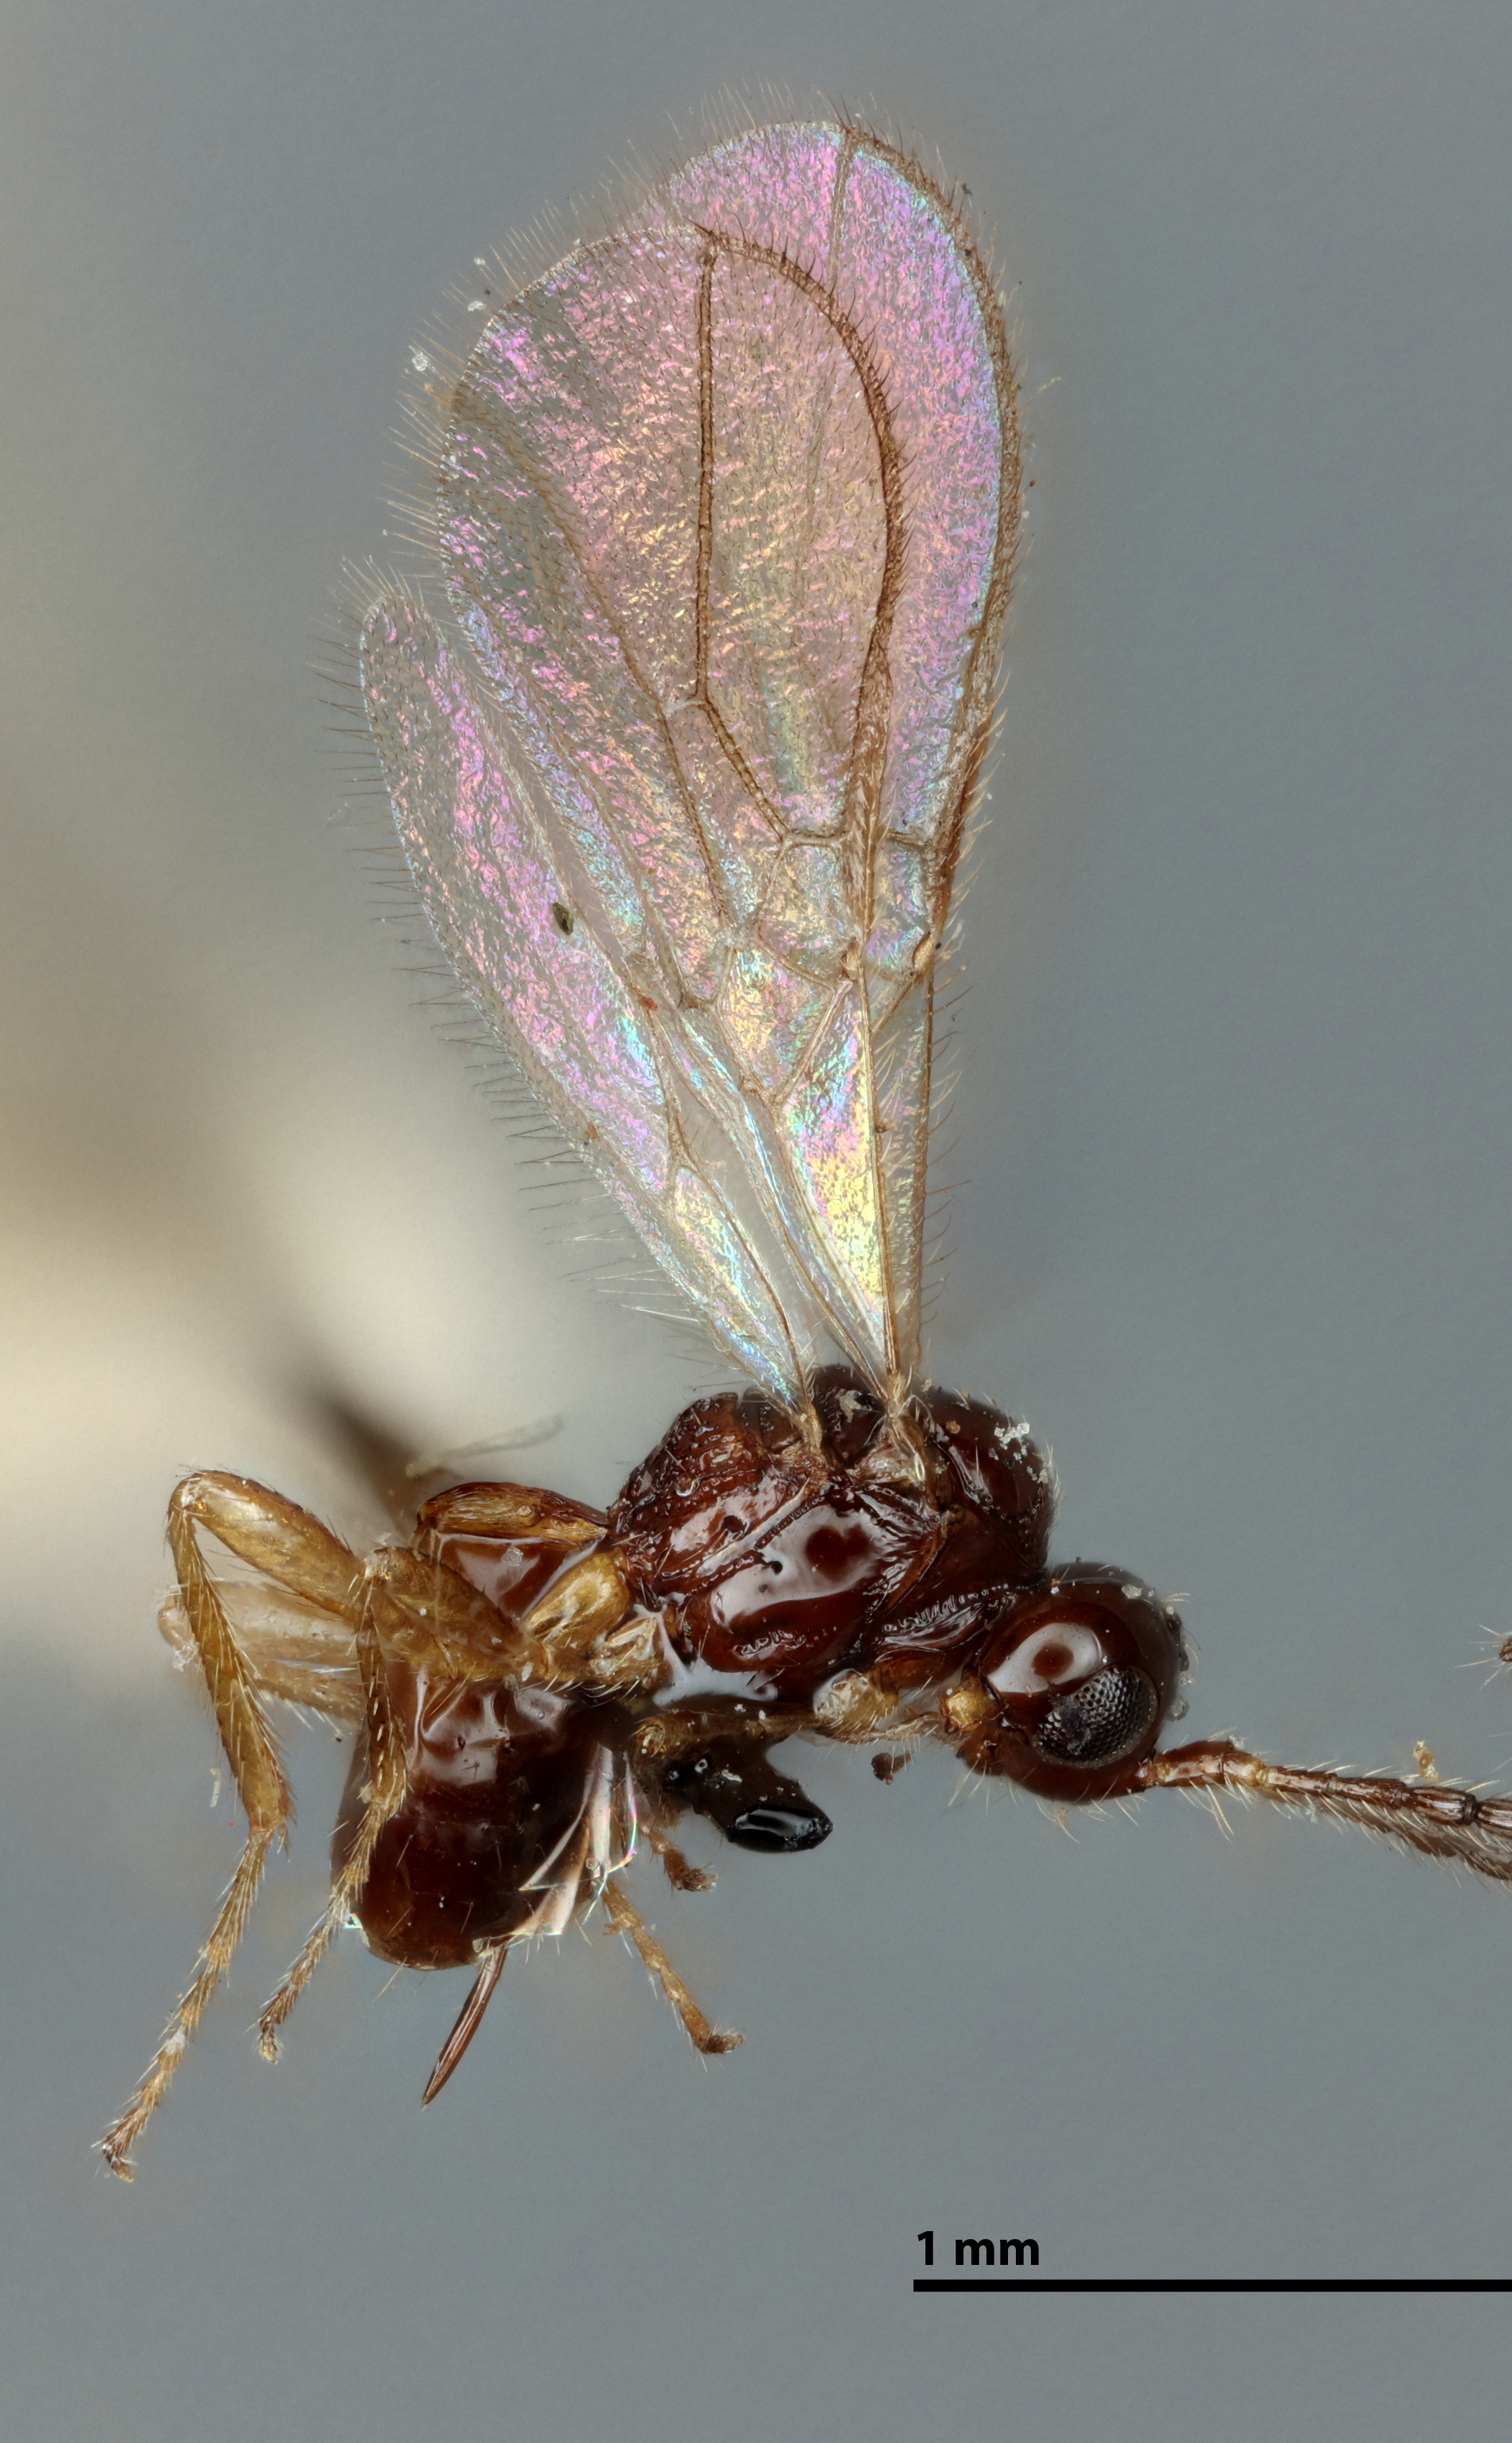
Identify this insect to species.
Aspilota phyllotomae
